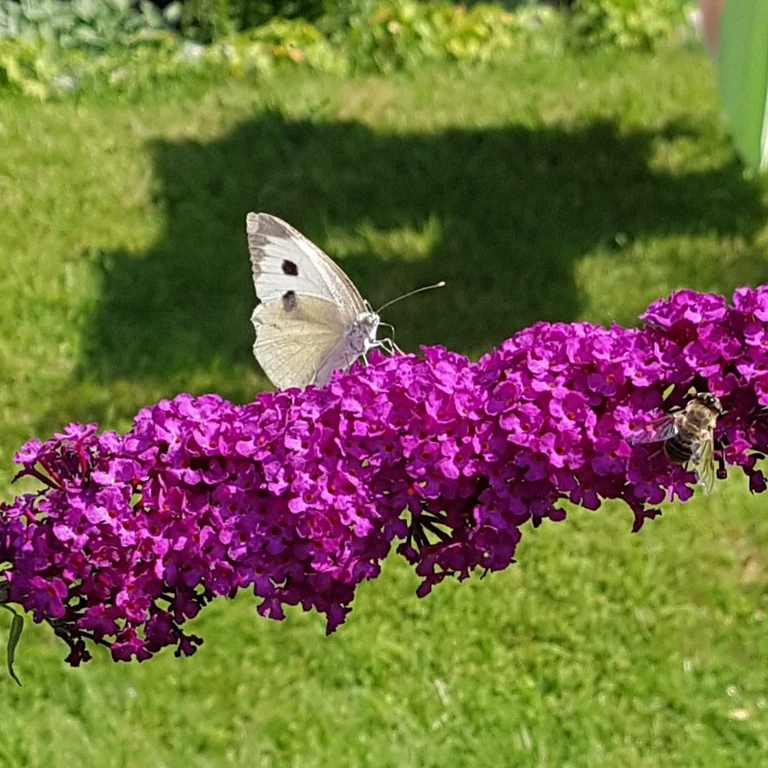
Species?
Pieris brassicae
